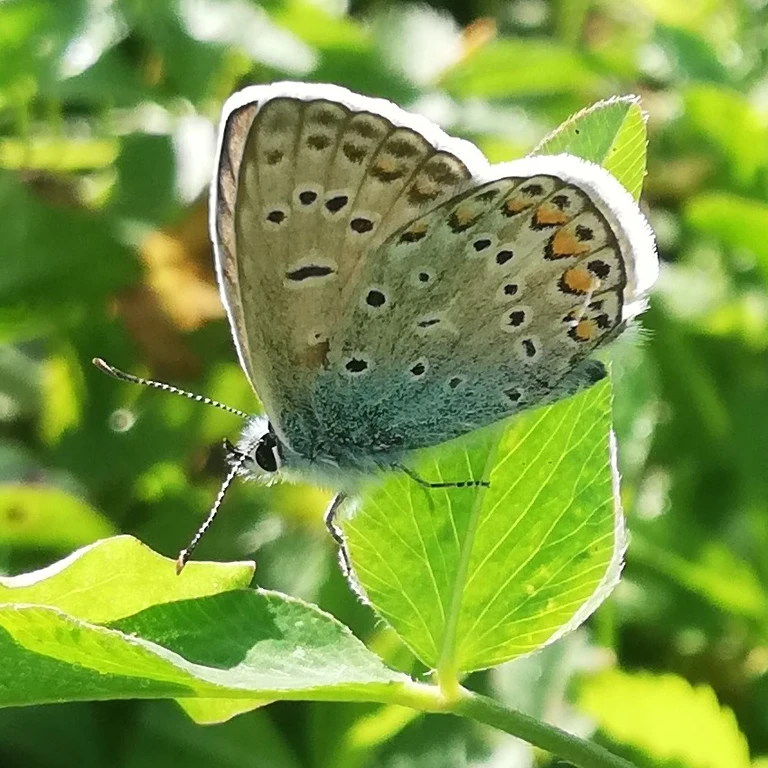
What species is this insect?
Polyommatus icarus
